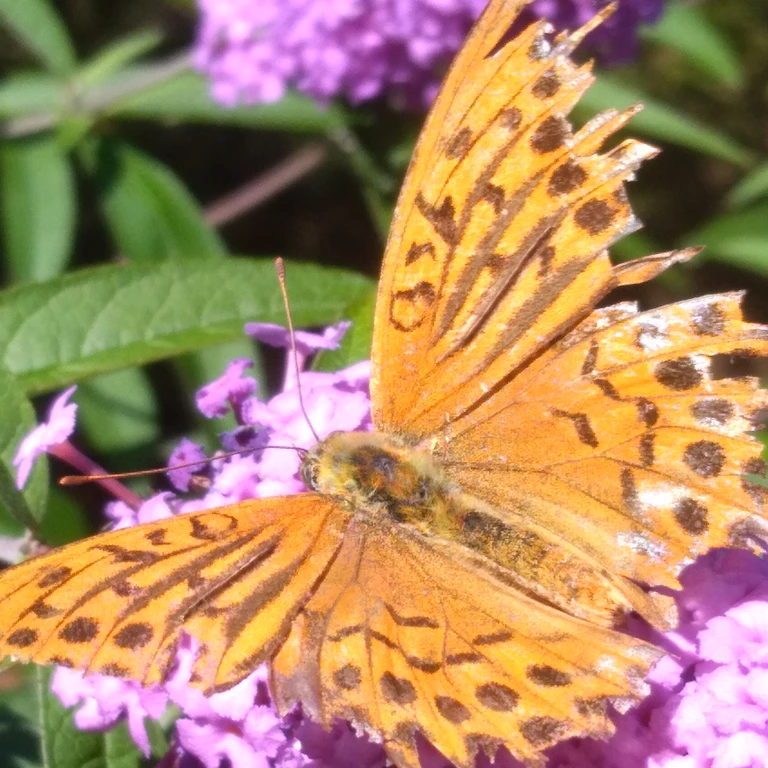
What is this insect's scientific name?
Argynnis paphia
